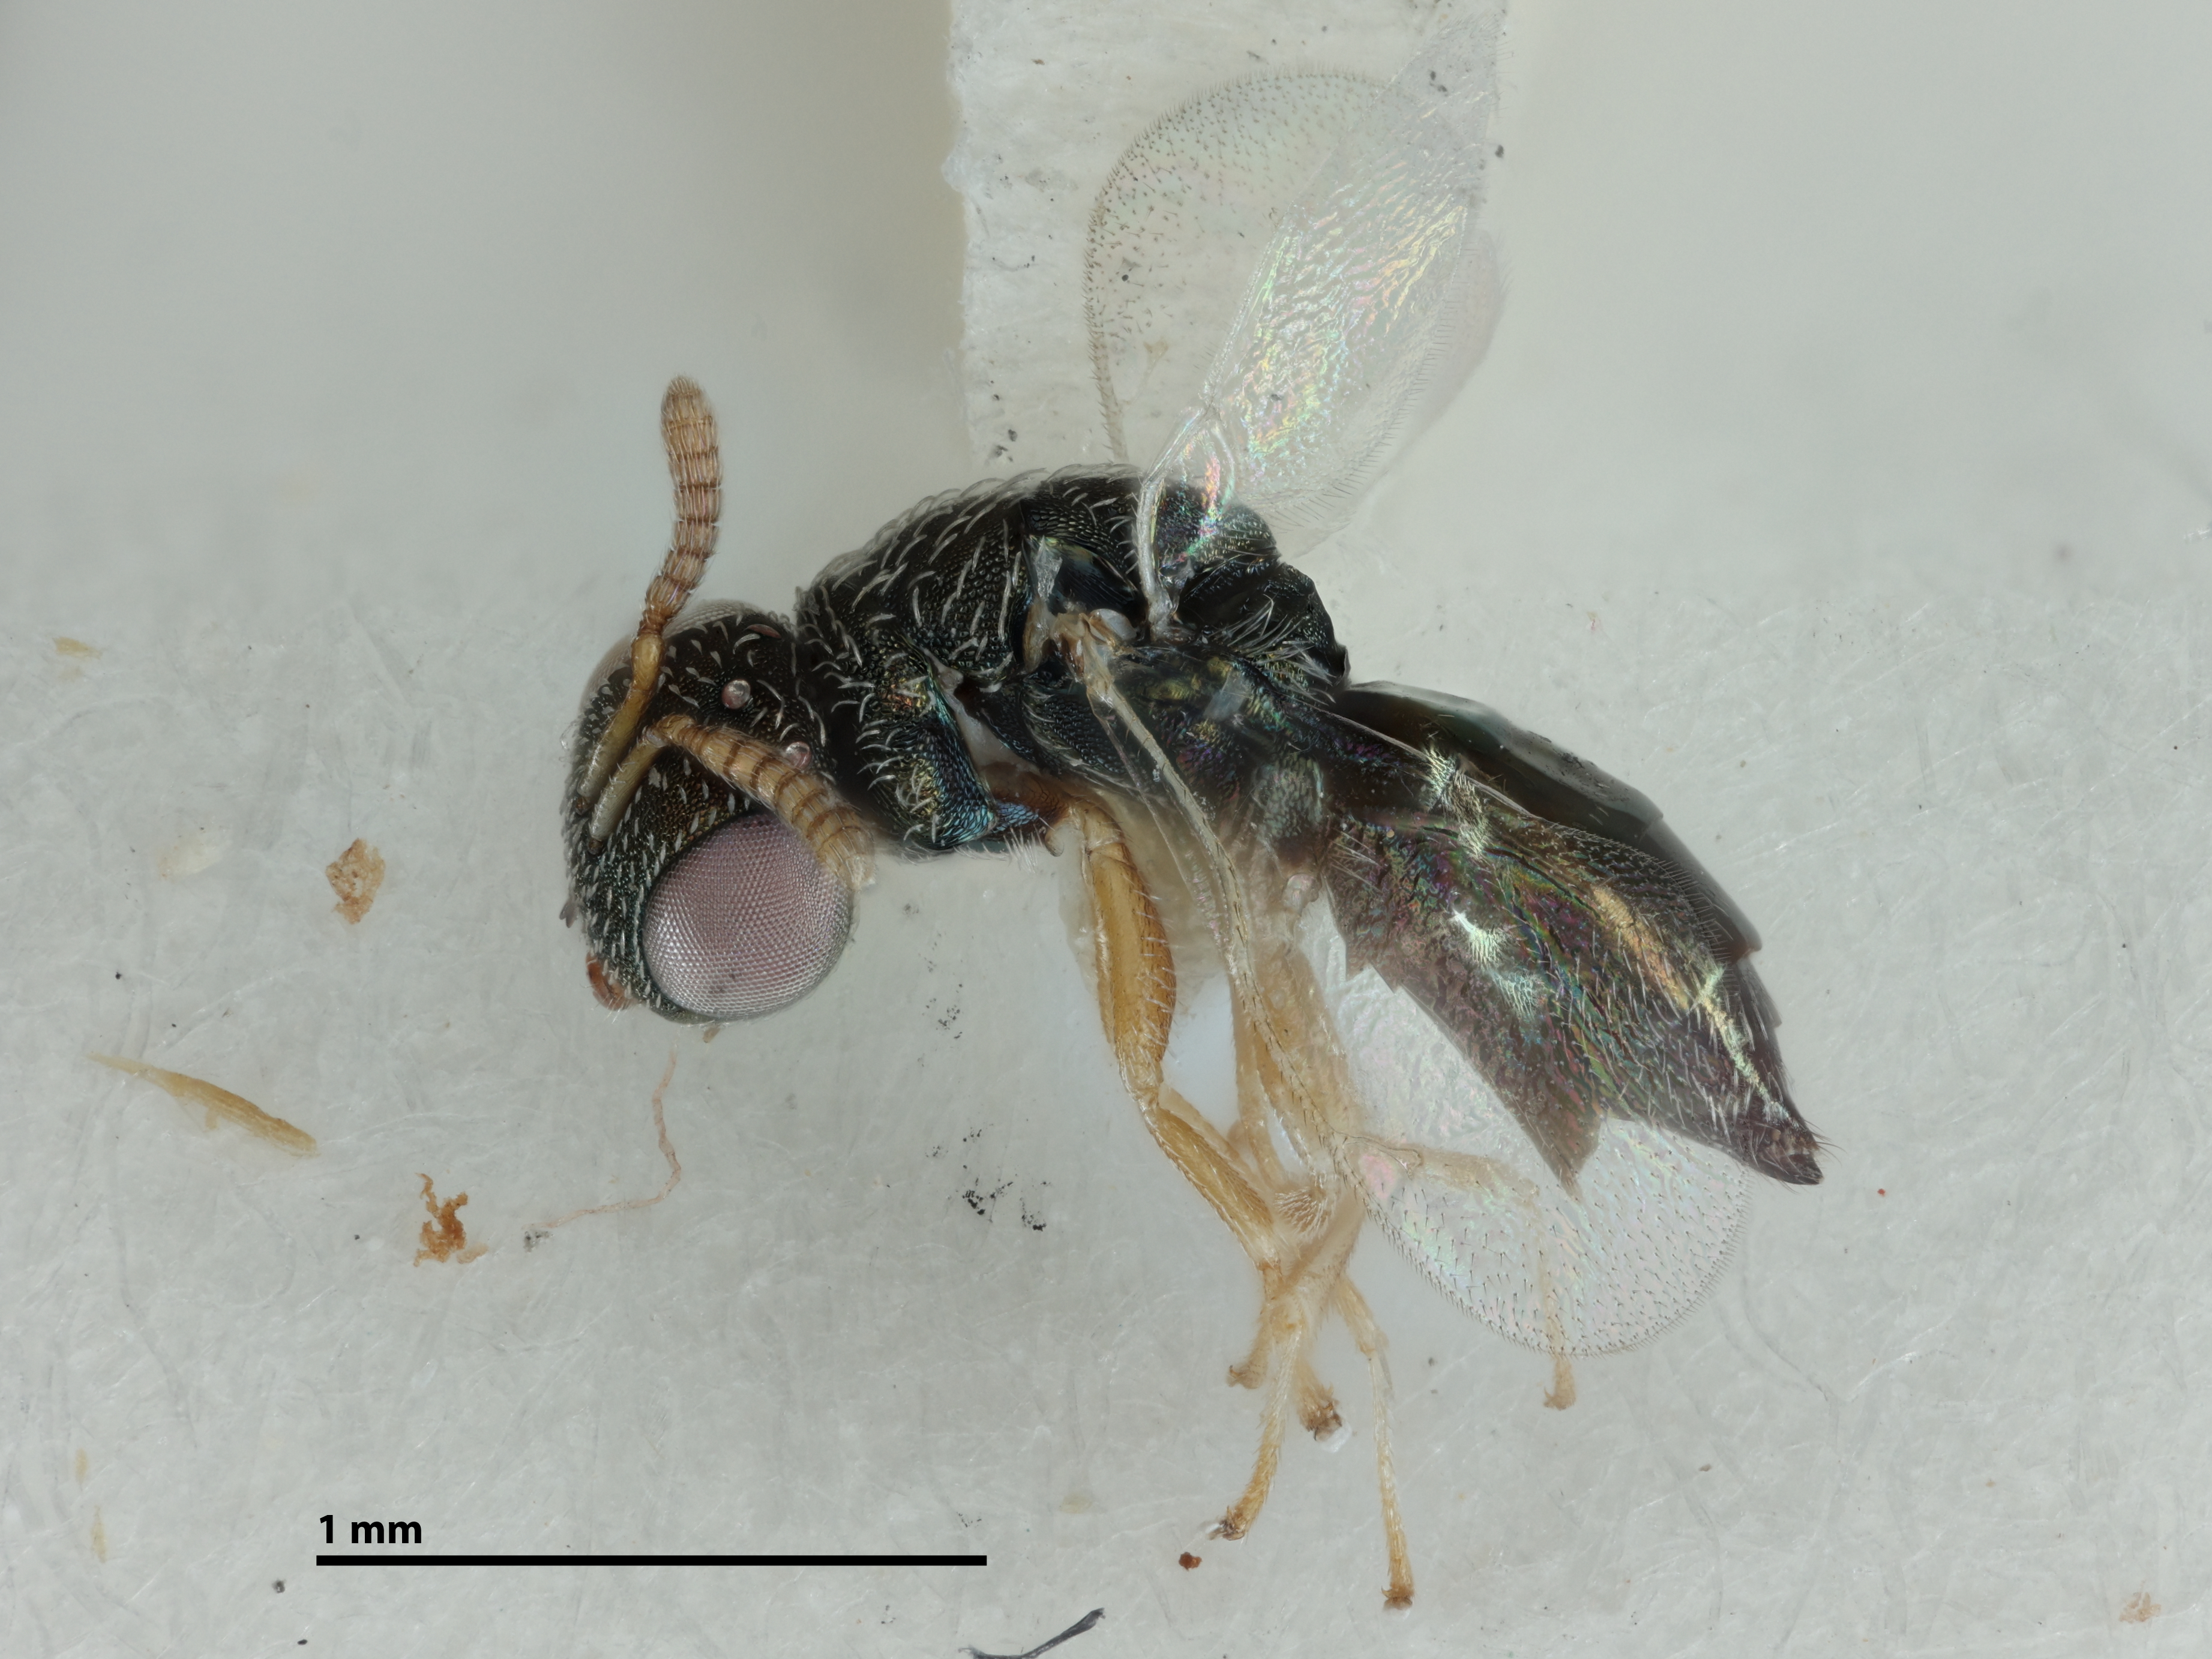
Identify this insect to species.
Nadelaia ficus
